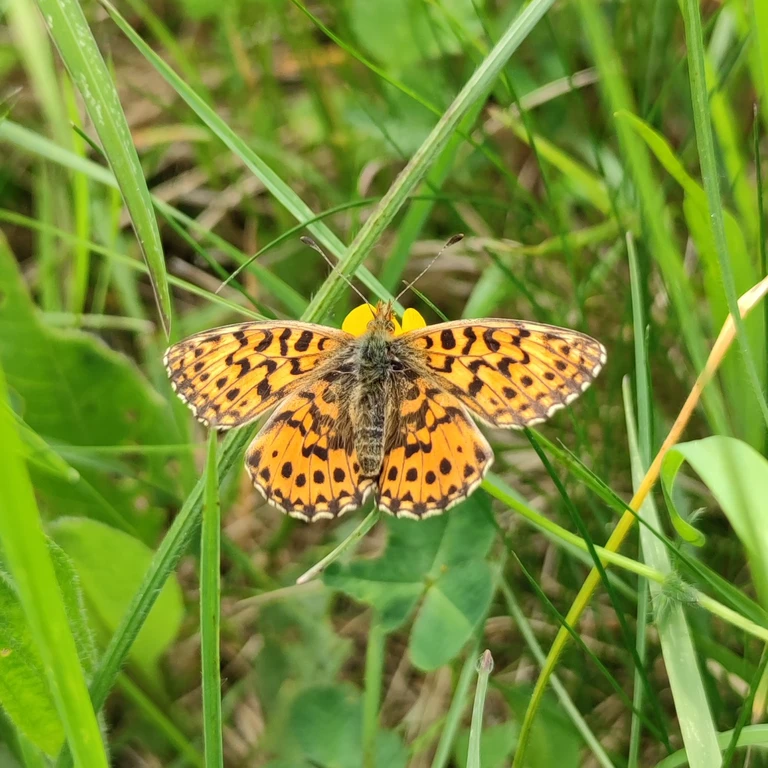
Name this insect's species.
Boloria dia
